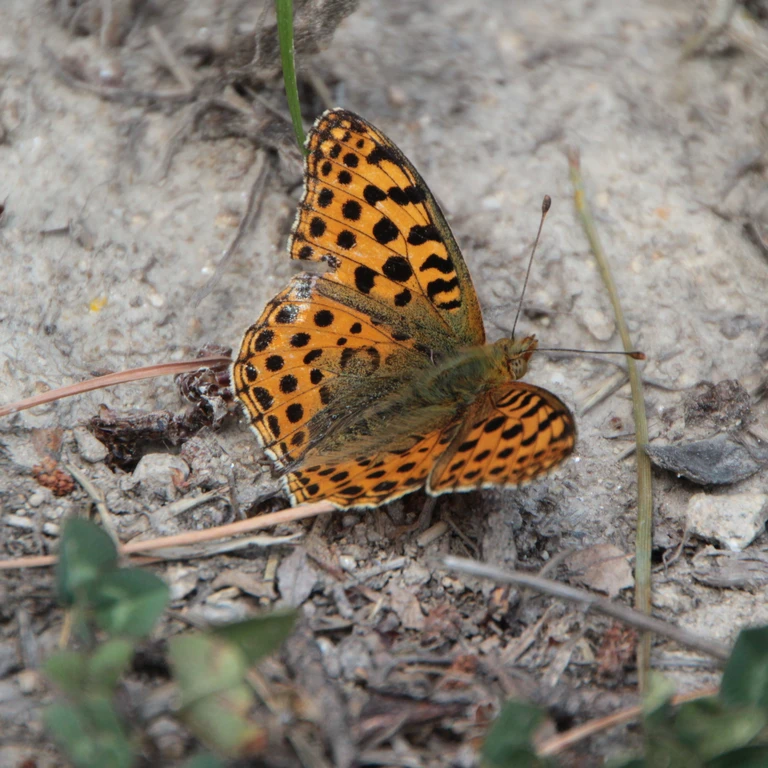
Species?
Issoria lathonia
